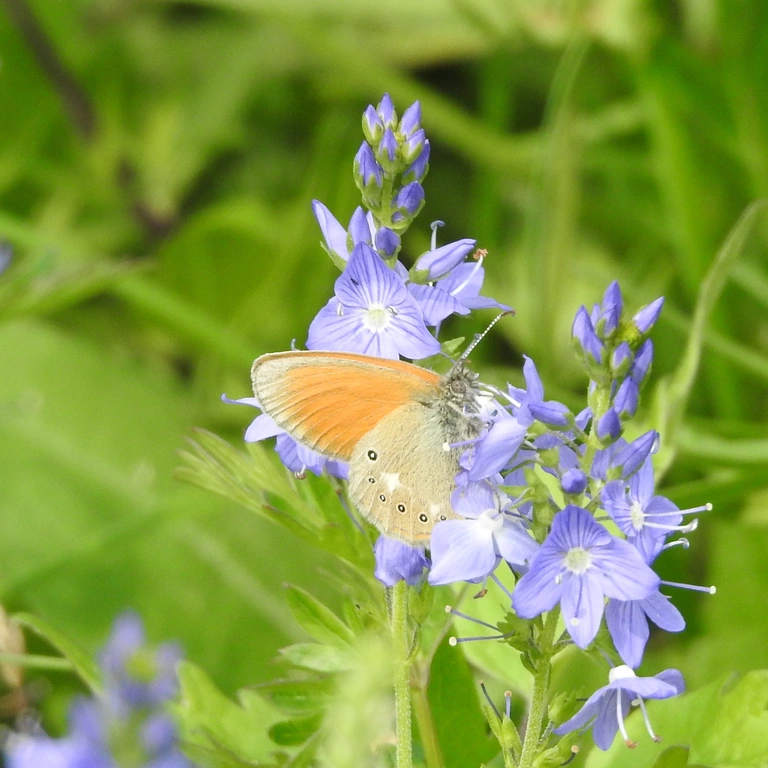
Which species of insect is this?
Coenonympha glycerion (also Coenonympha iphis)
